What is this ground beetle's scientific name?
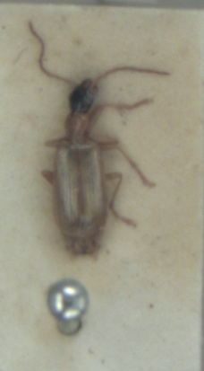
Demetrias atricapillus
